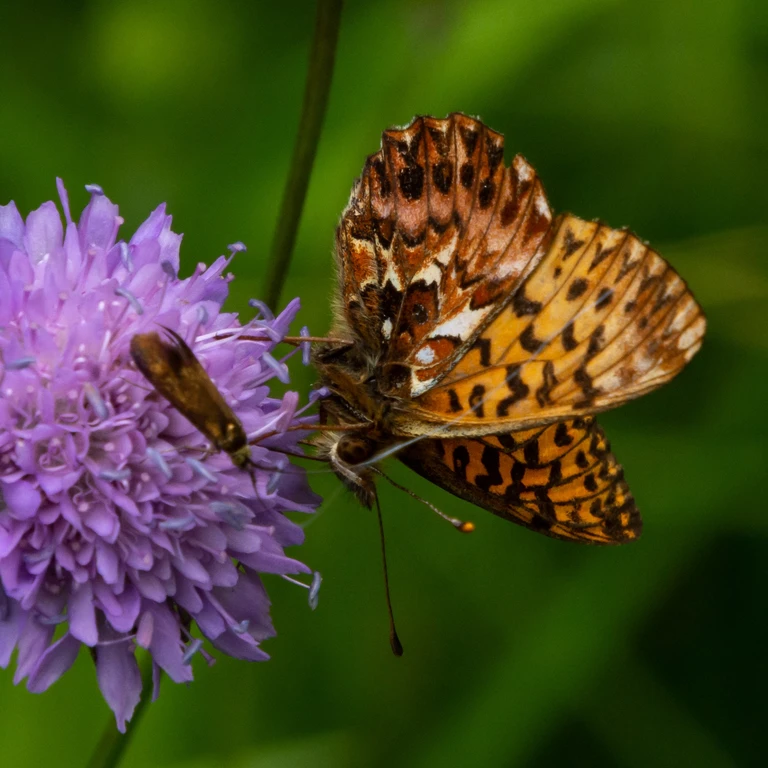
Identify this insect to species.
Boloria titania
